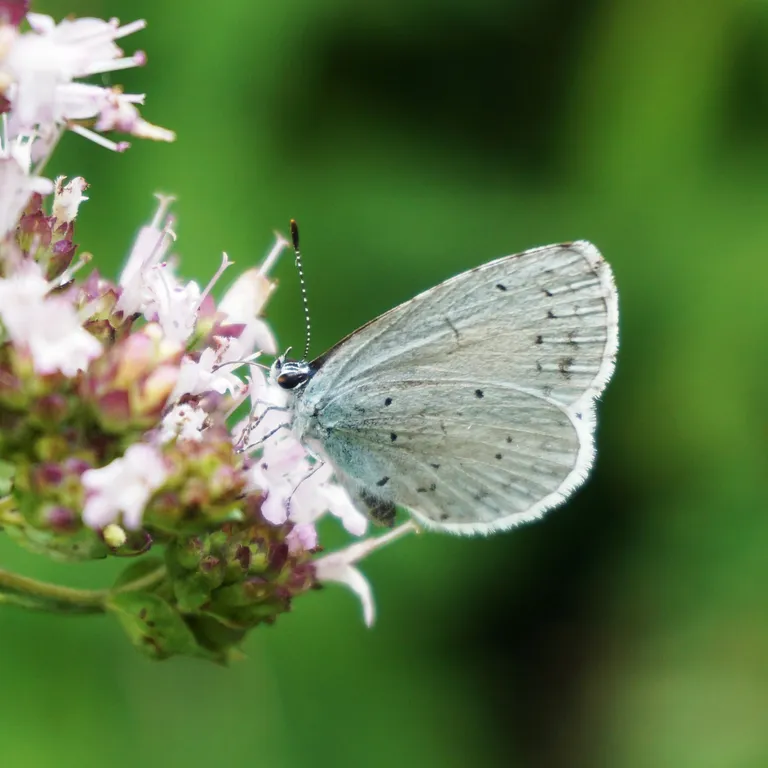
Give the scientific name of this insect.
Celastrina argiolus
